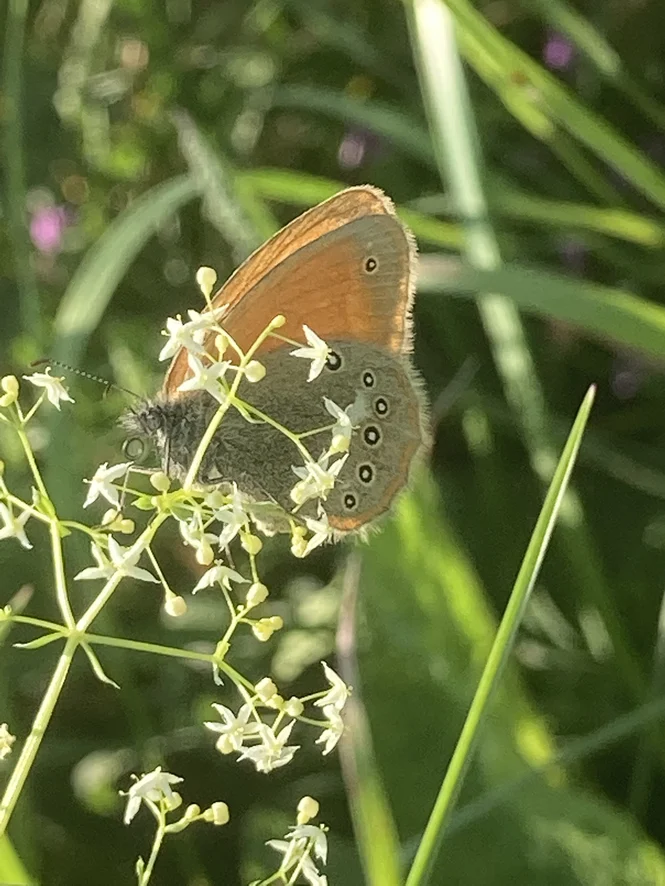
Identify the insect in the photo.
Coenonympha glycerion (also Coenonympha iphis)
